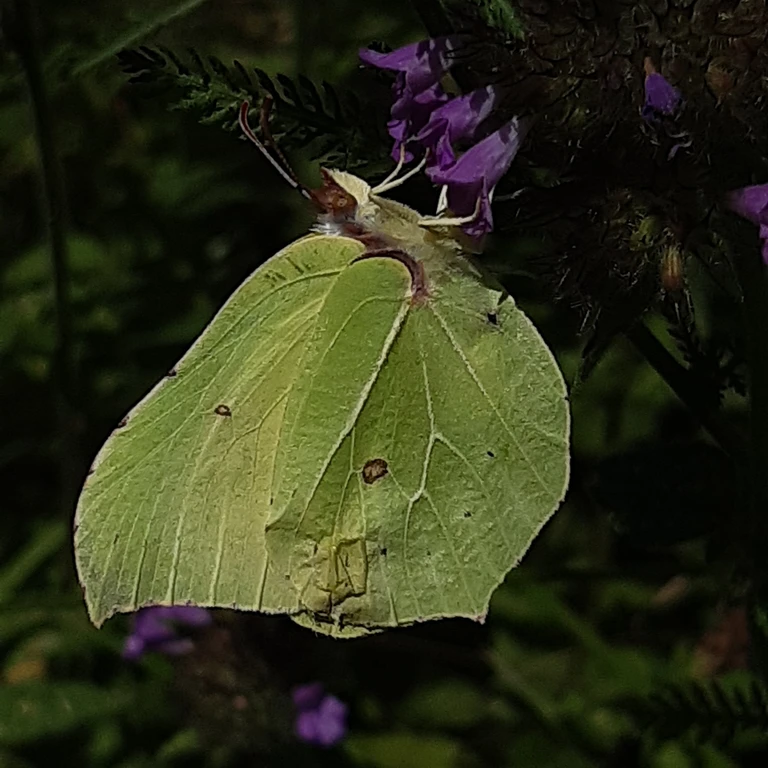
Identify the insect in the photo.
Gonepteryx rhamni
